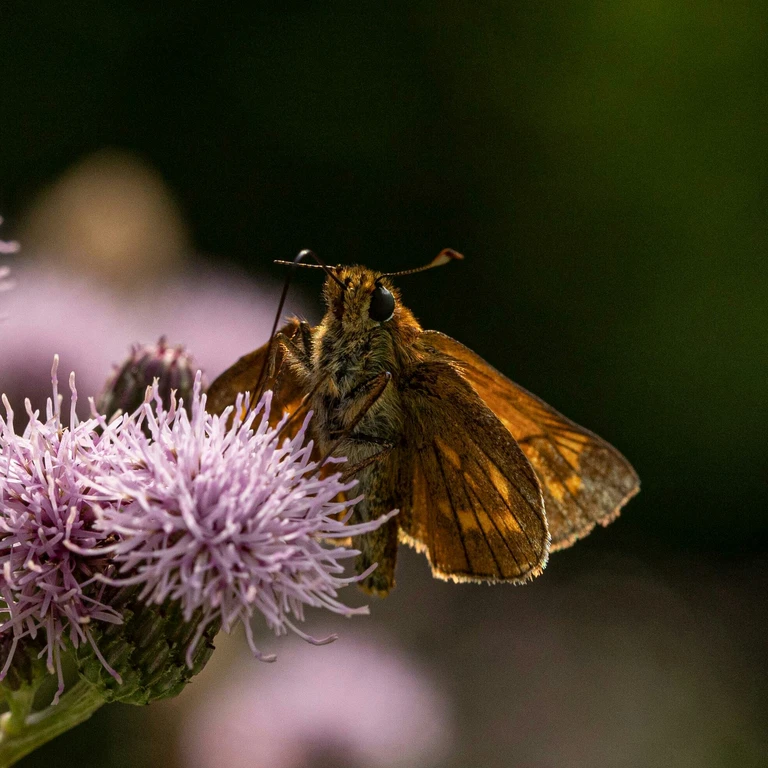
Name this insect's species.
Ochlodes sylvanus (also Ochlodes venata)
